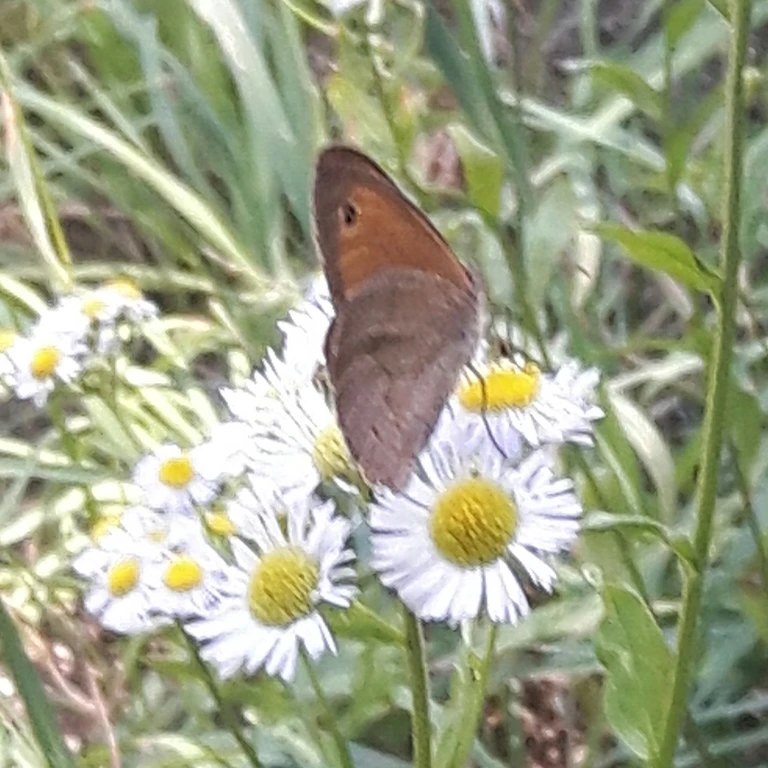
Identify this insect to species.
Maniola jurtina
